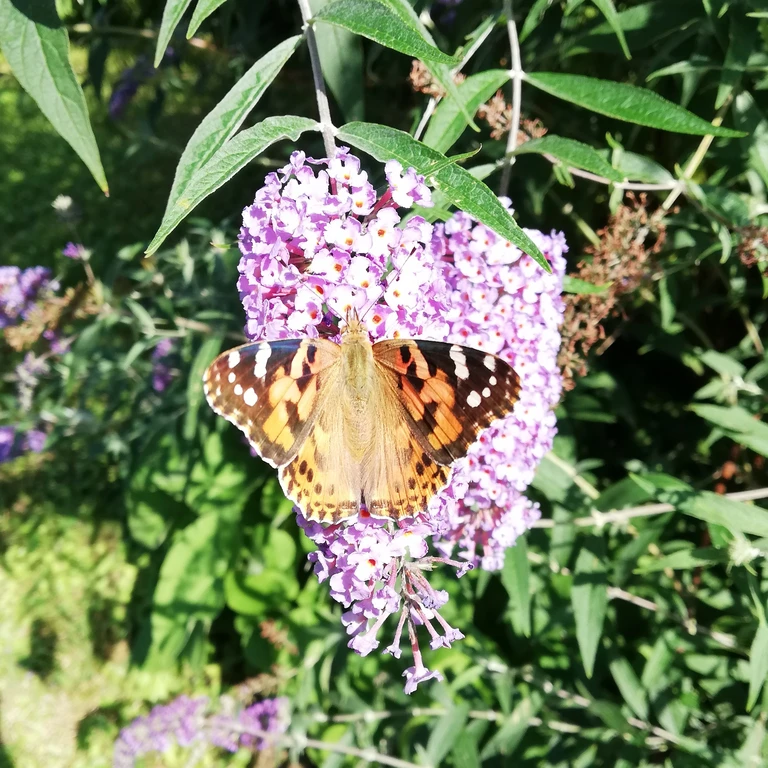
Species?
Vanessa cardui
